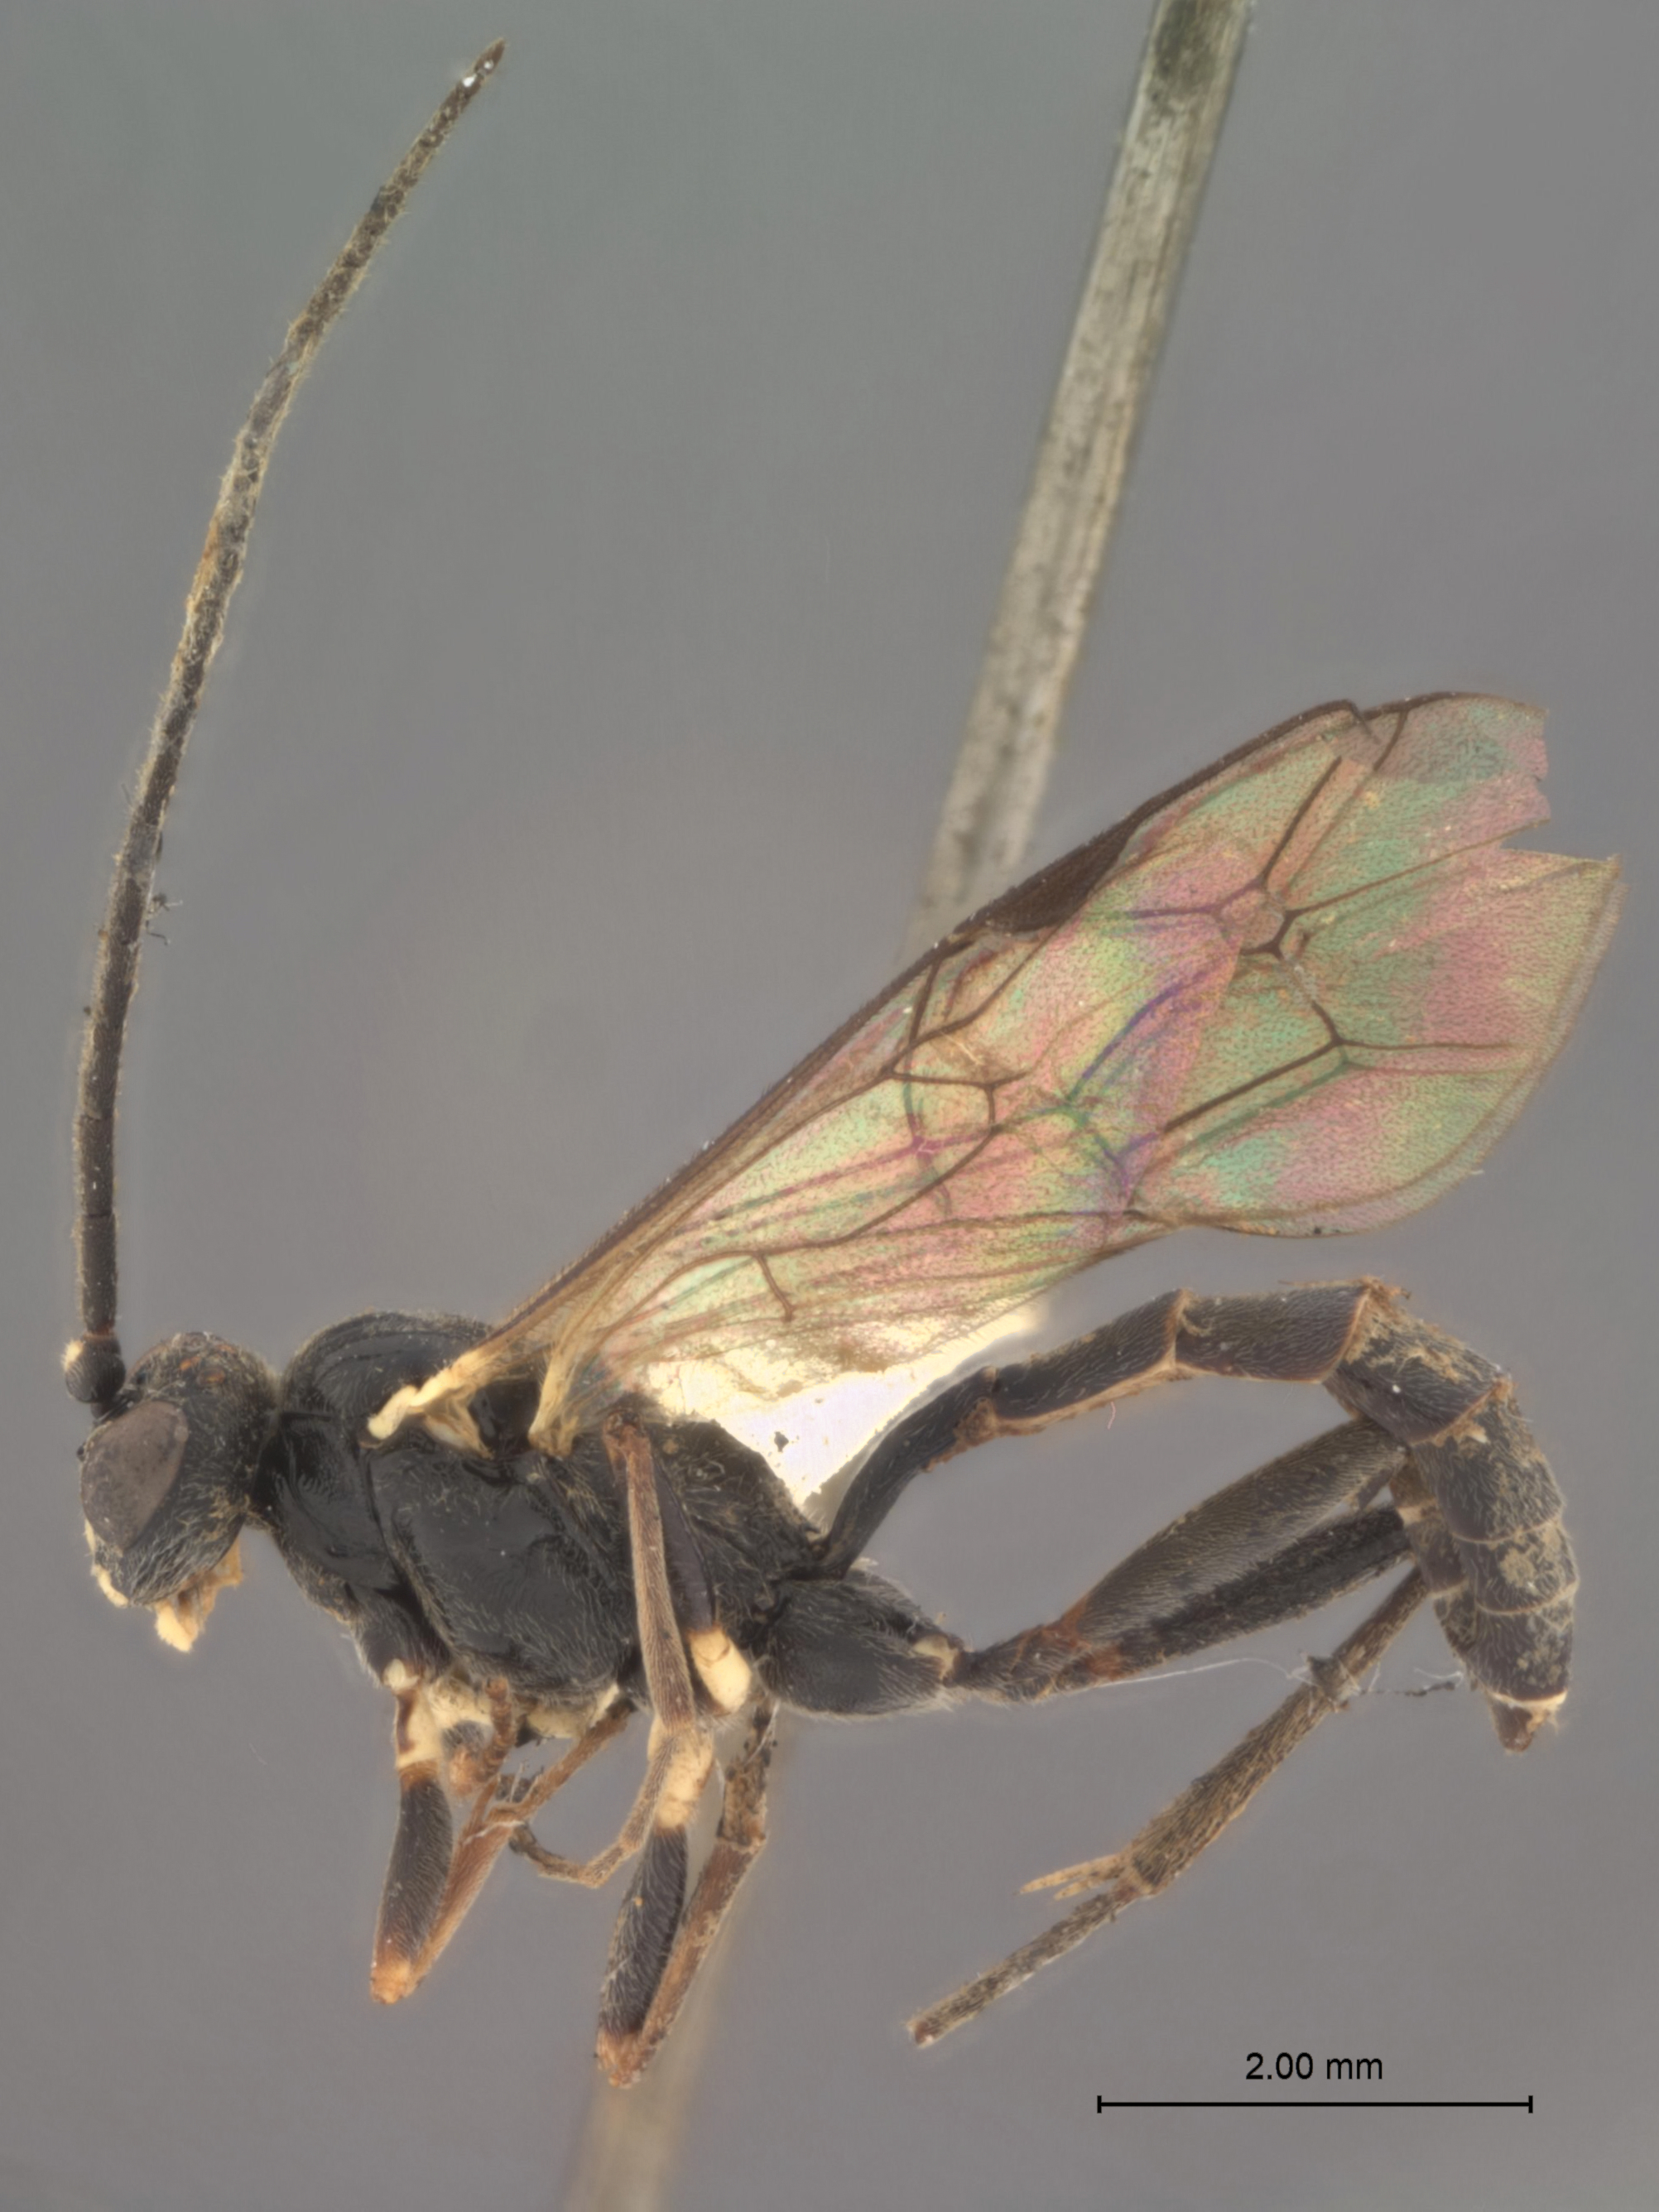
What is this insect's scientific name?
Scinascopus albomaculatus
